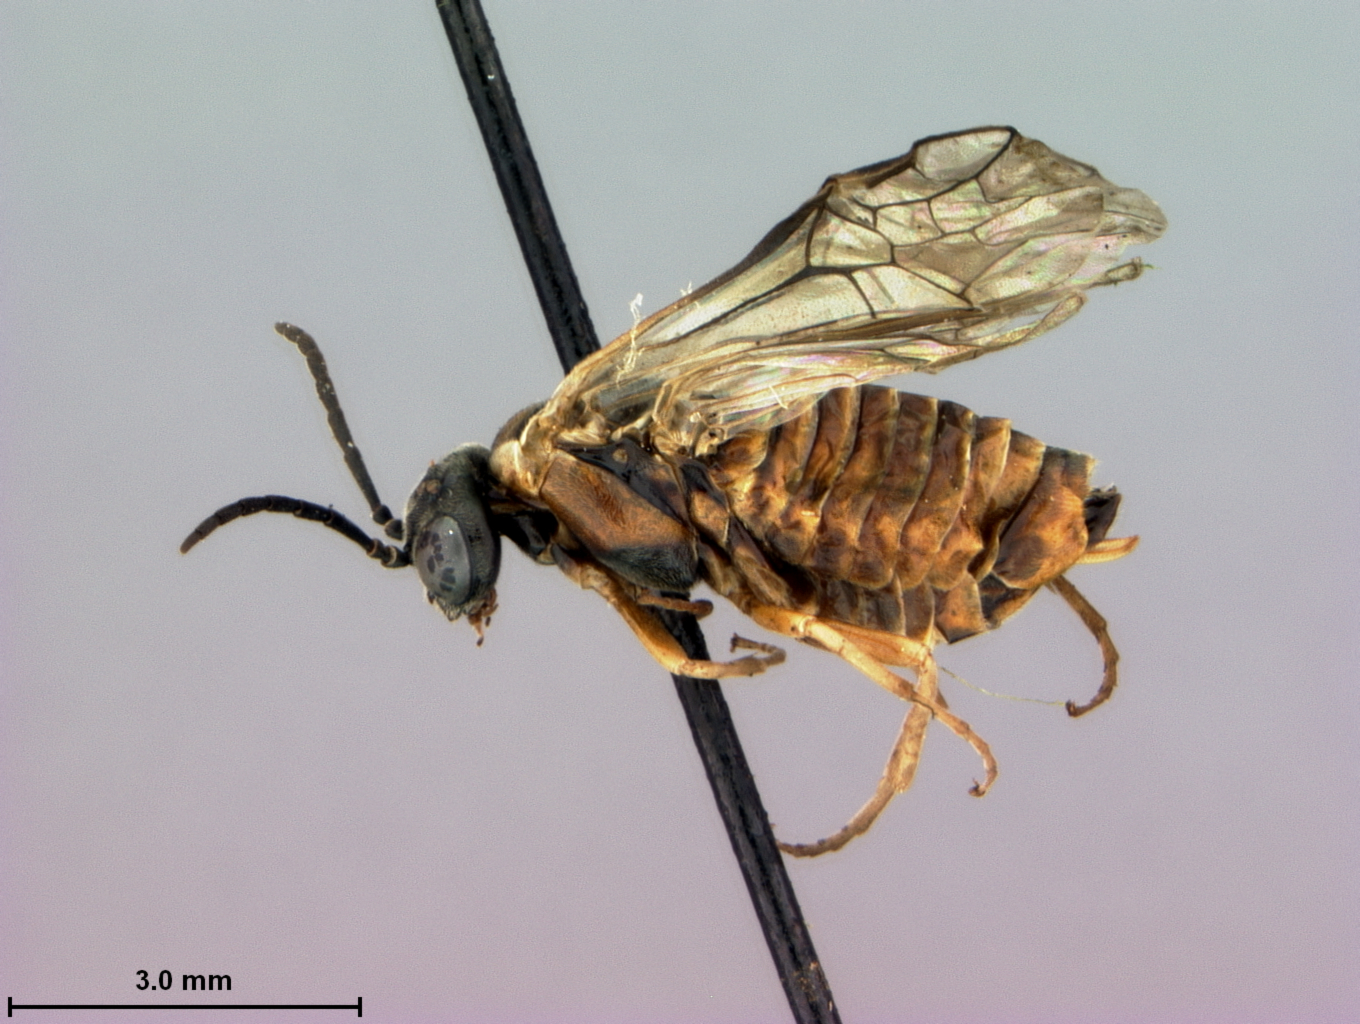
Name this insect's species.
Periclista quercus
